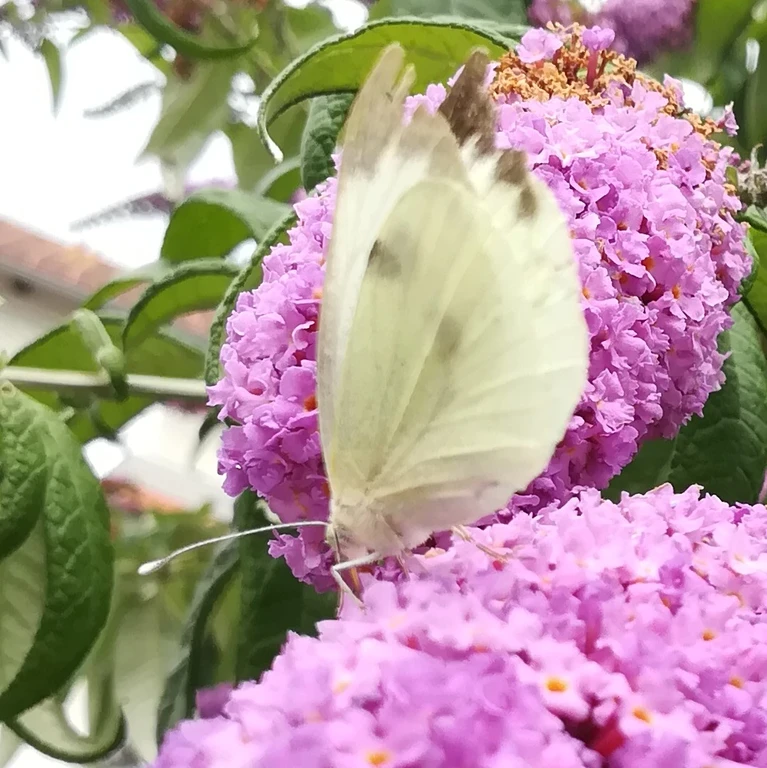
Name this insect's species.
Pieris brassicae
